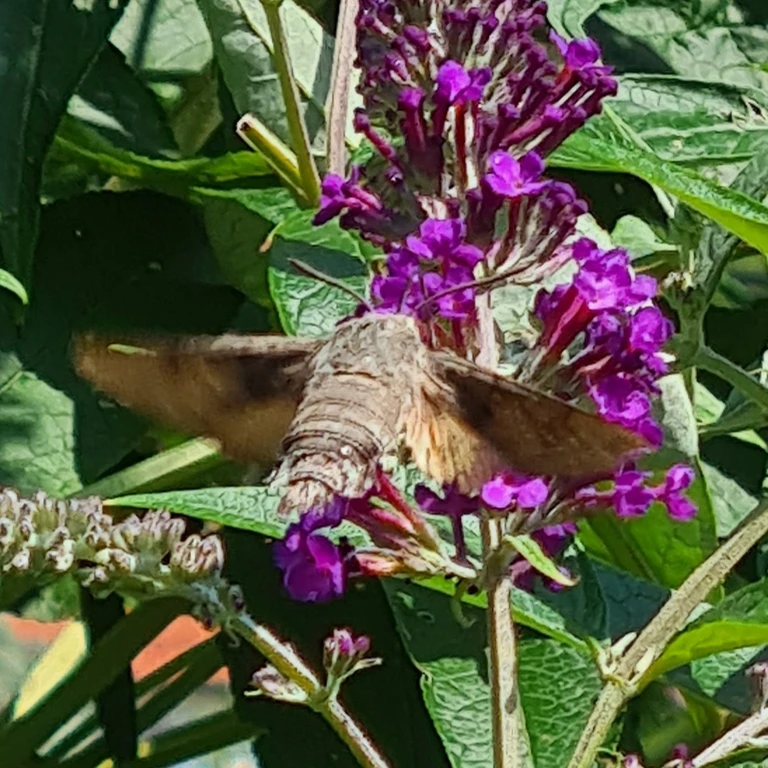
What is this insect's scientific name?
Macroglossum stellatarum
